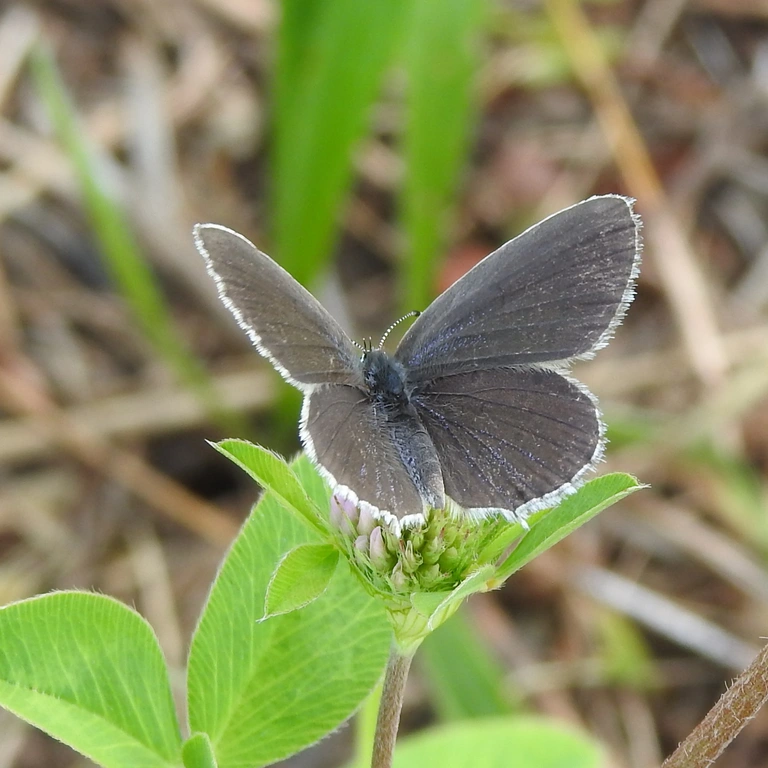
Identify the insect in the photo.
Cupido argiades (also Elkalyce argiades)
